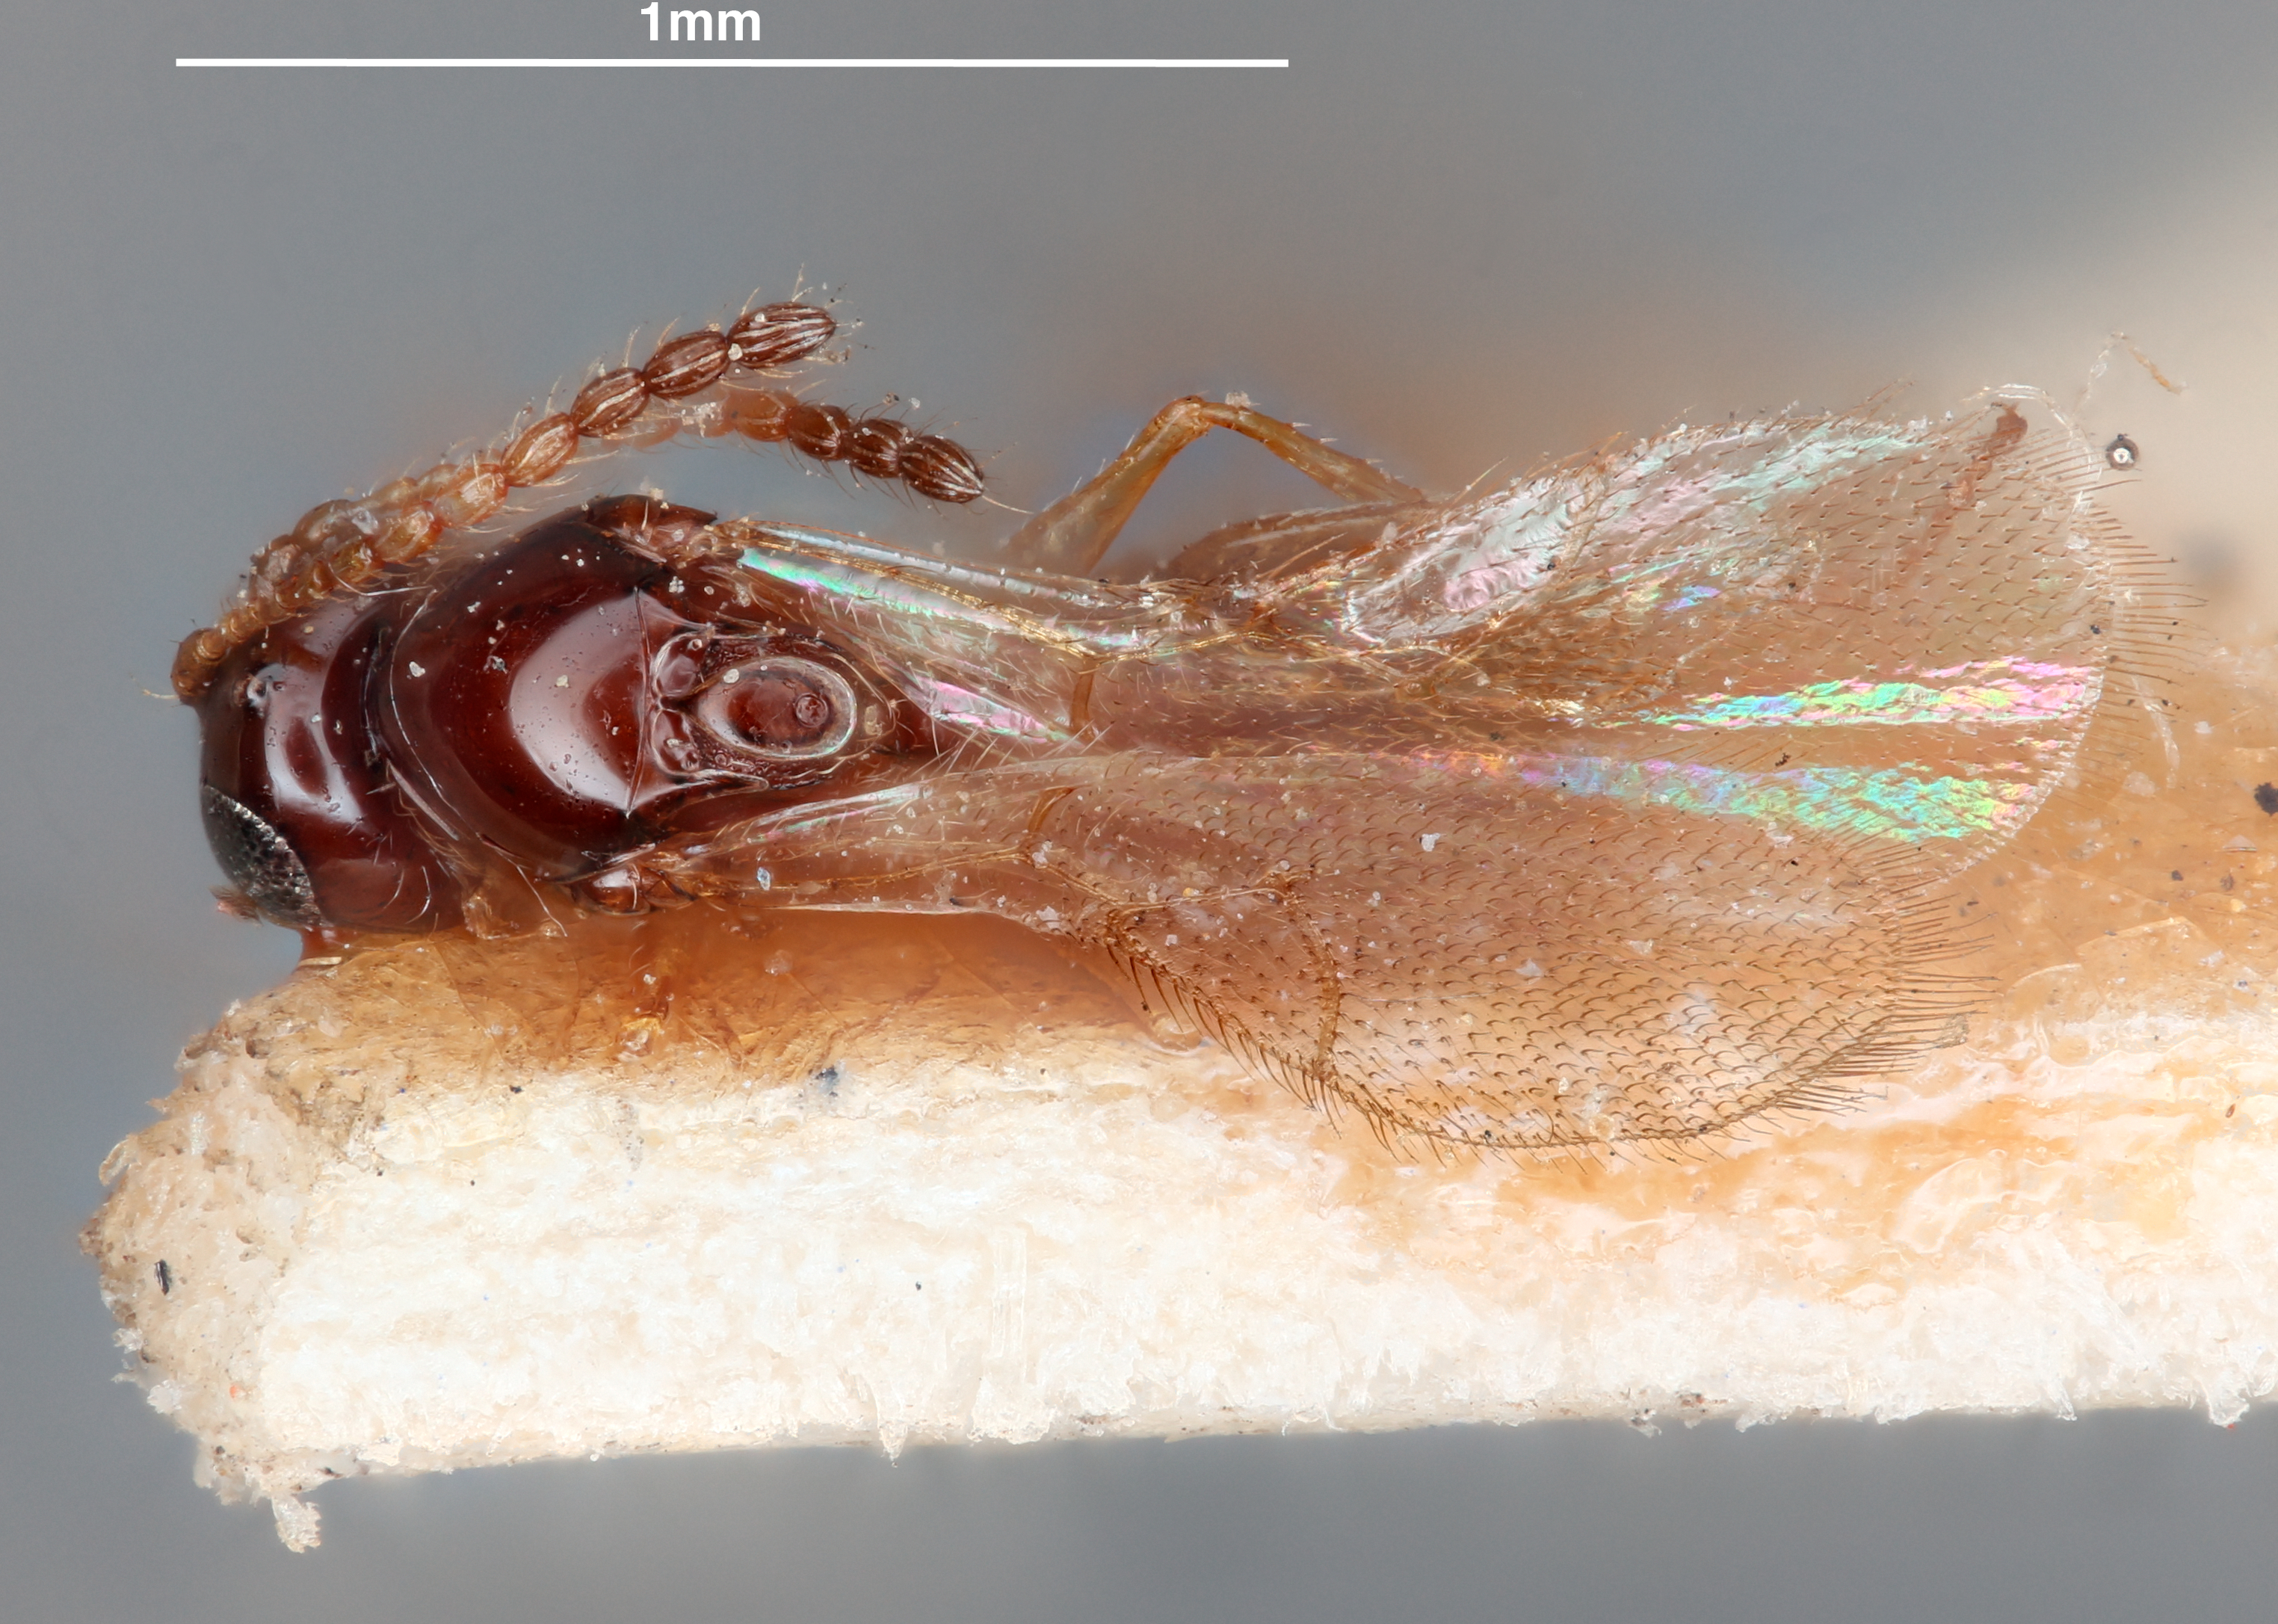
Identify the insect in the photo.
Heptameria rufipes
